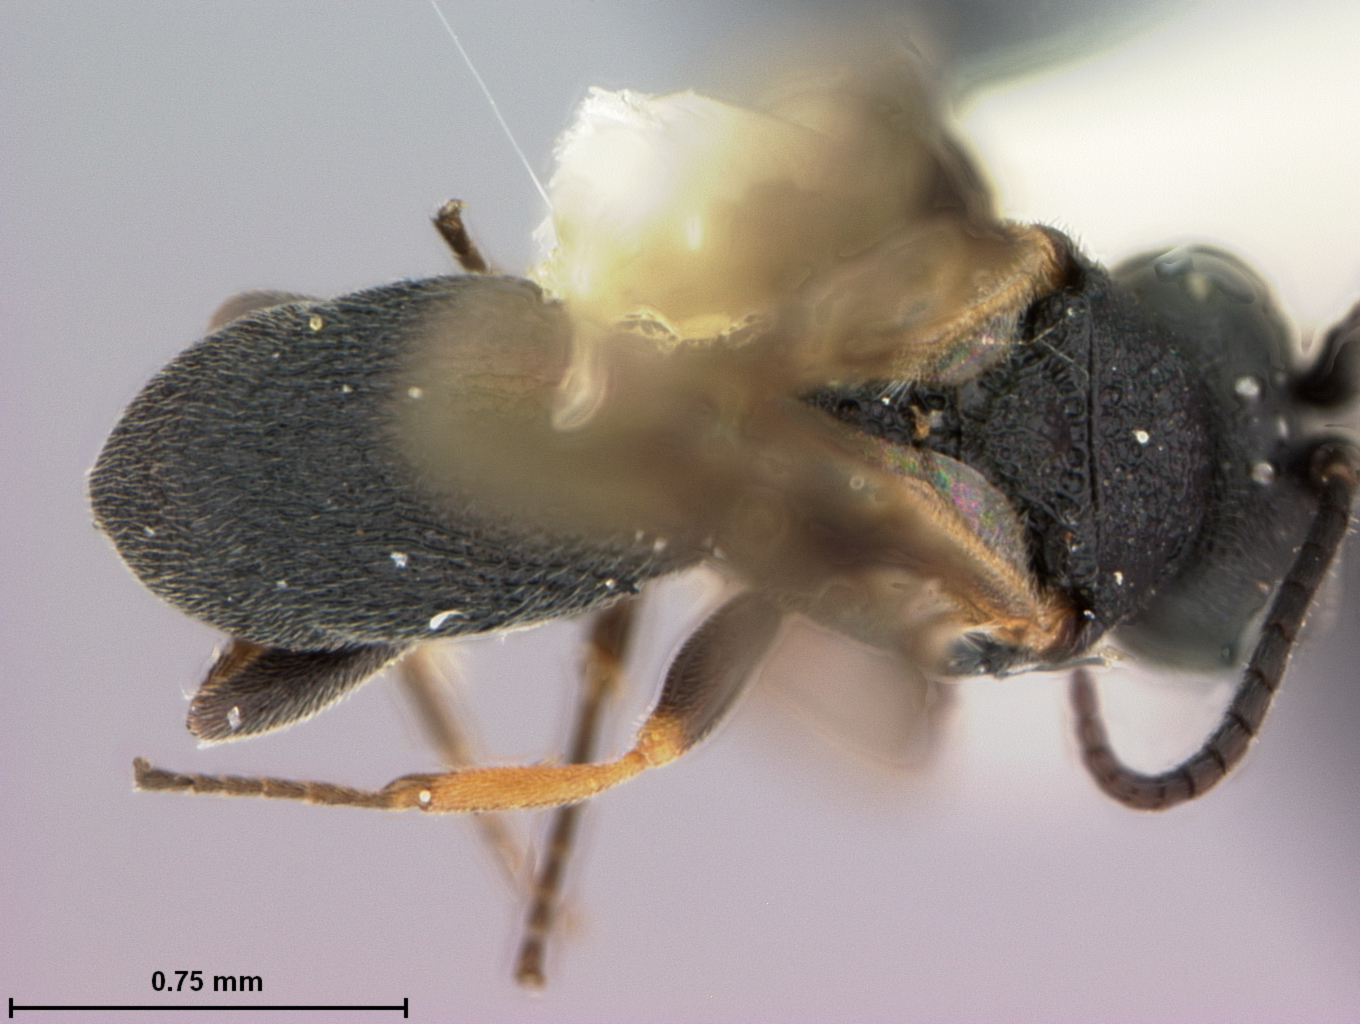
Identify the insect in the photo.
Chelonus alius
